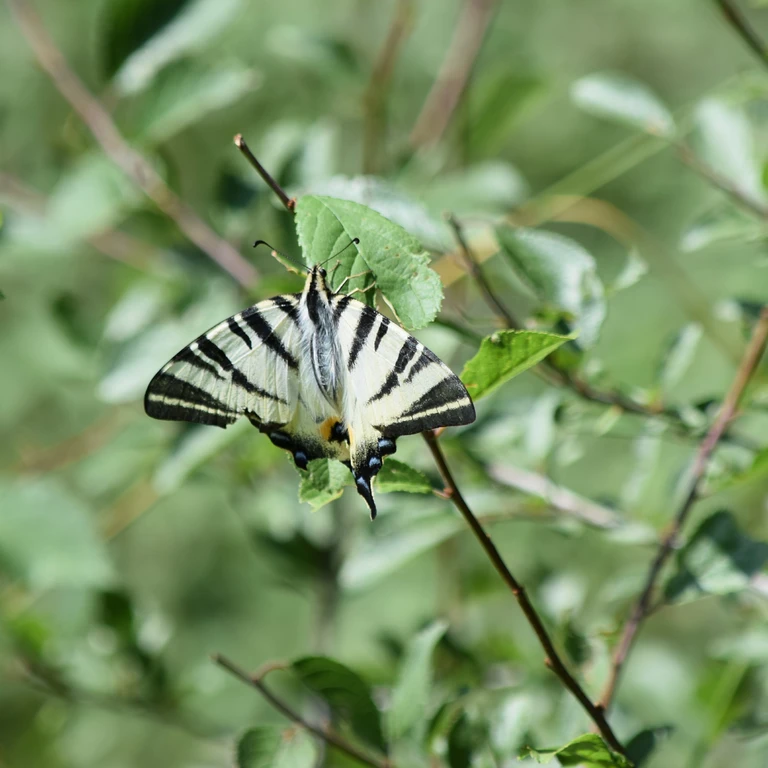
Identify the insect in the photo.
Iphiclides podalirius
